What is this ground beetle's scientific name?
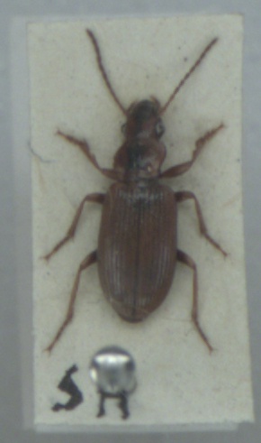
Dicheirotrichus gustavii
